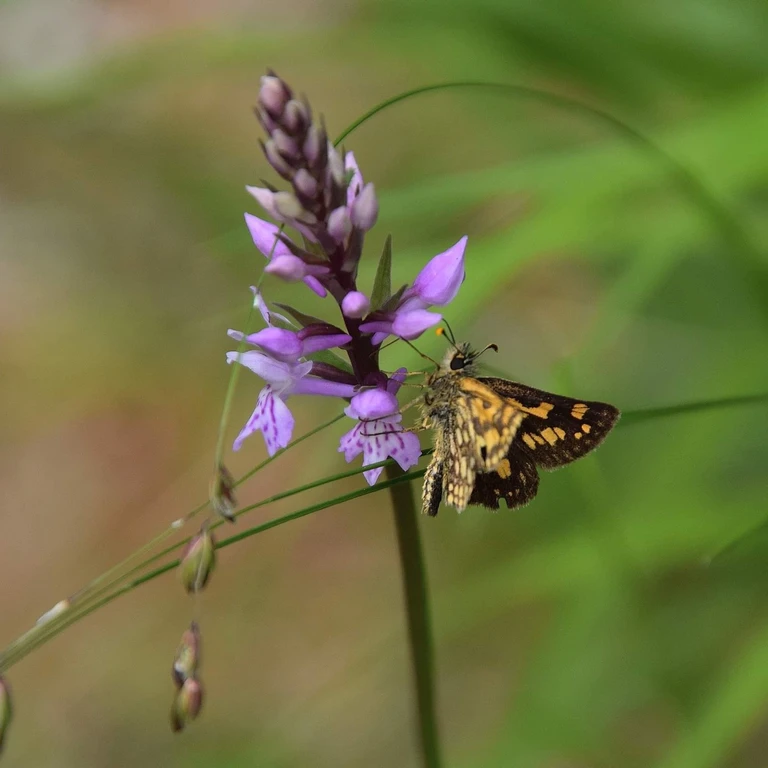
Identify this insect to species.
Carterocephalus palaemon
